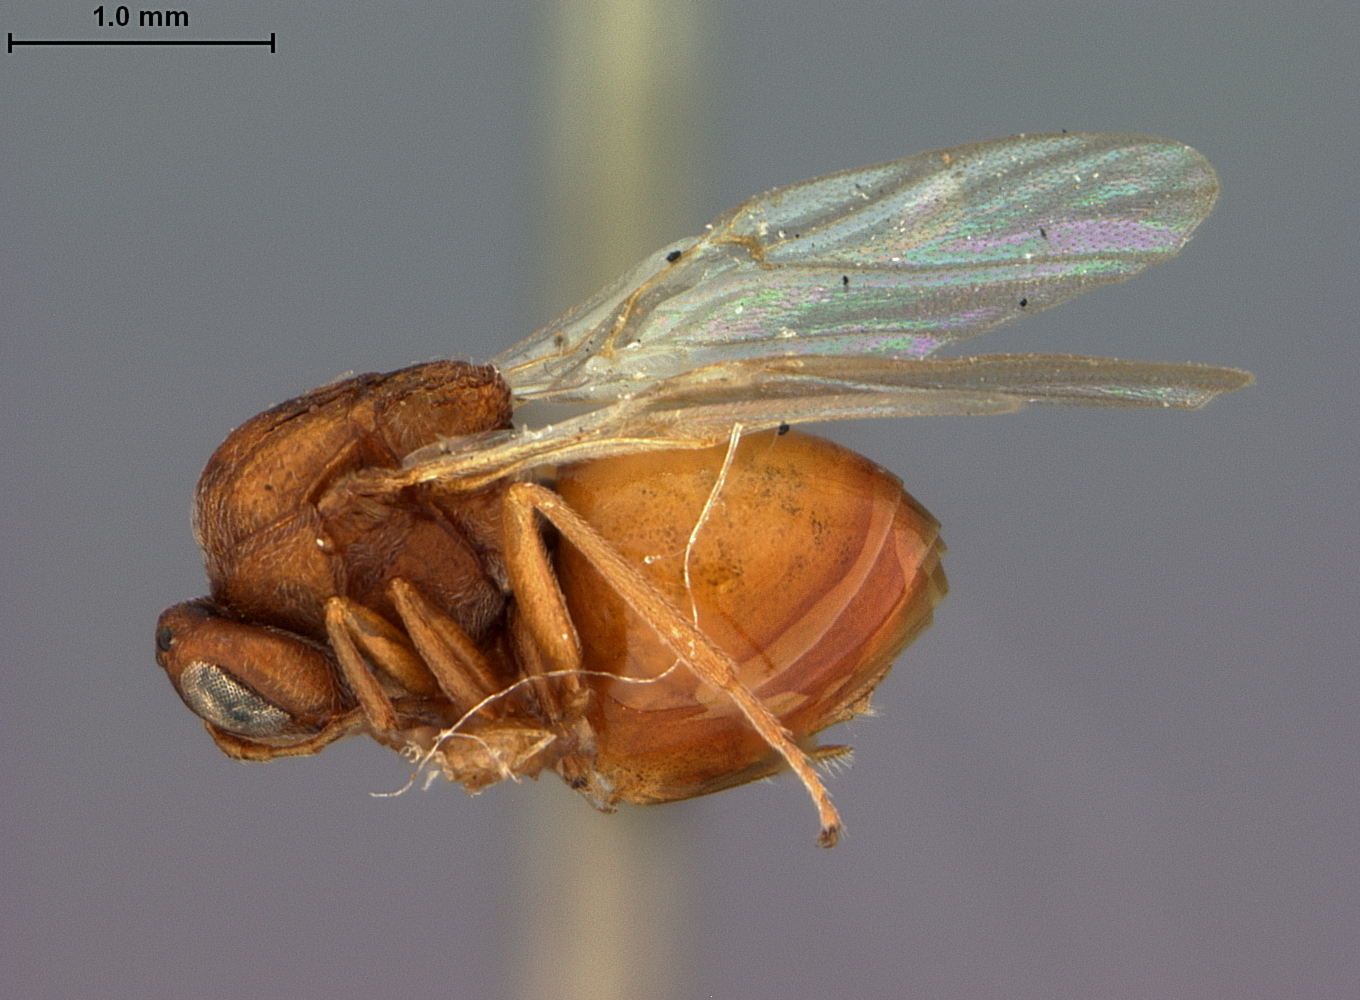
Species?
Andricus coronus
